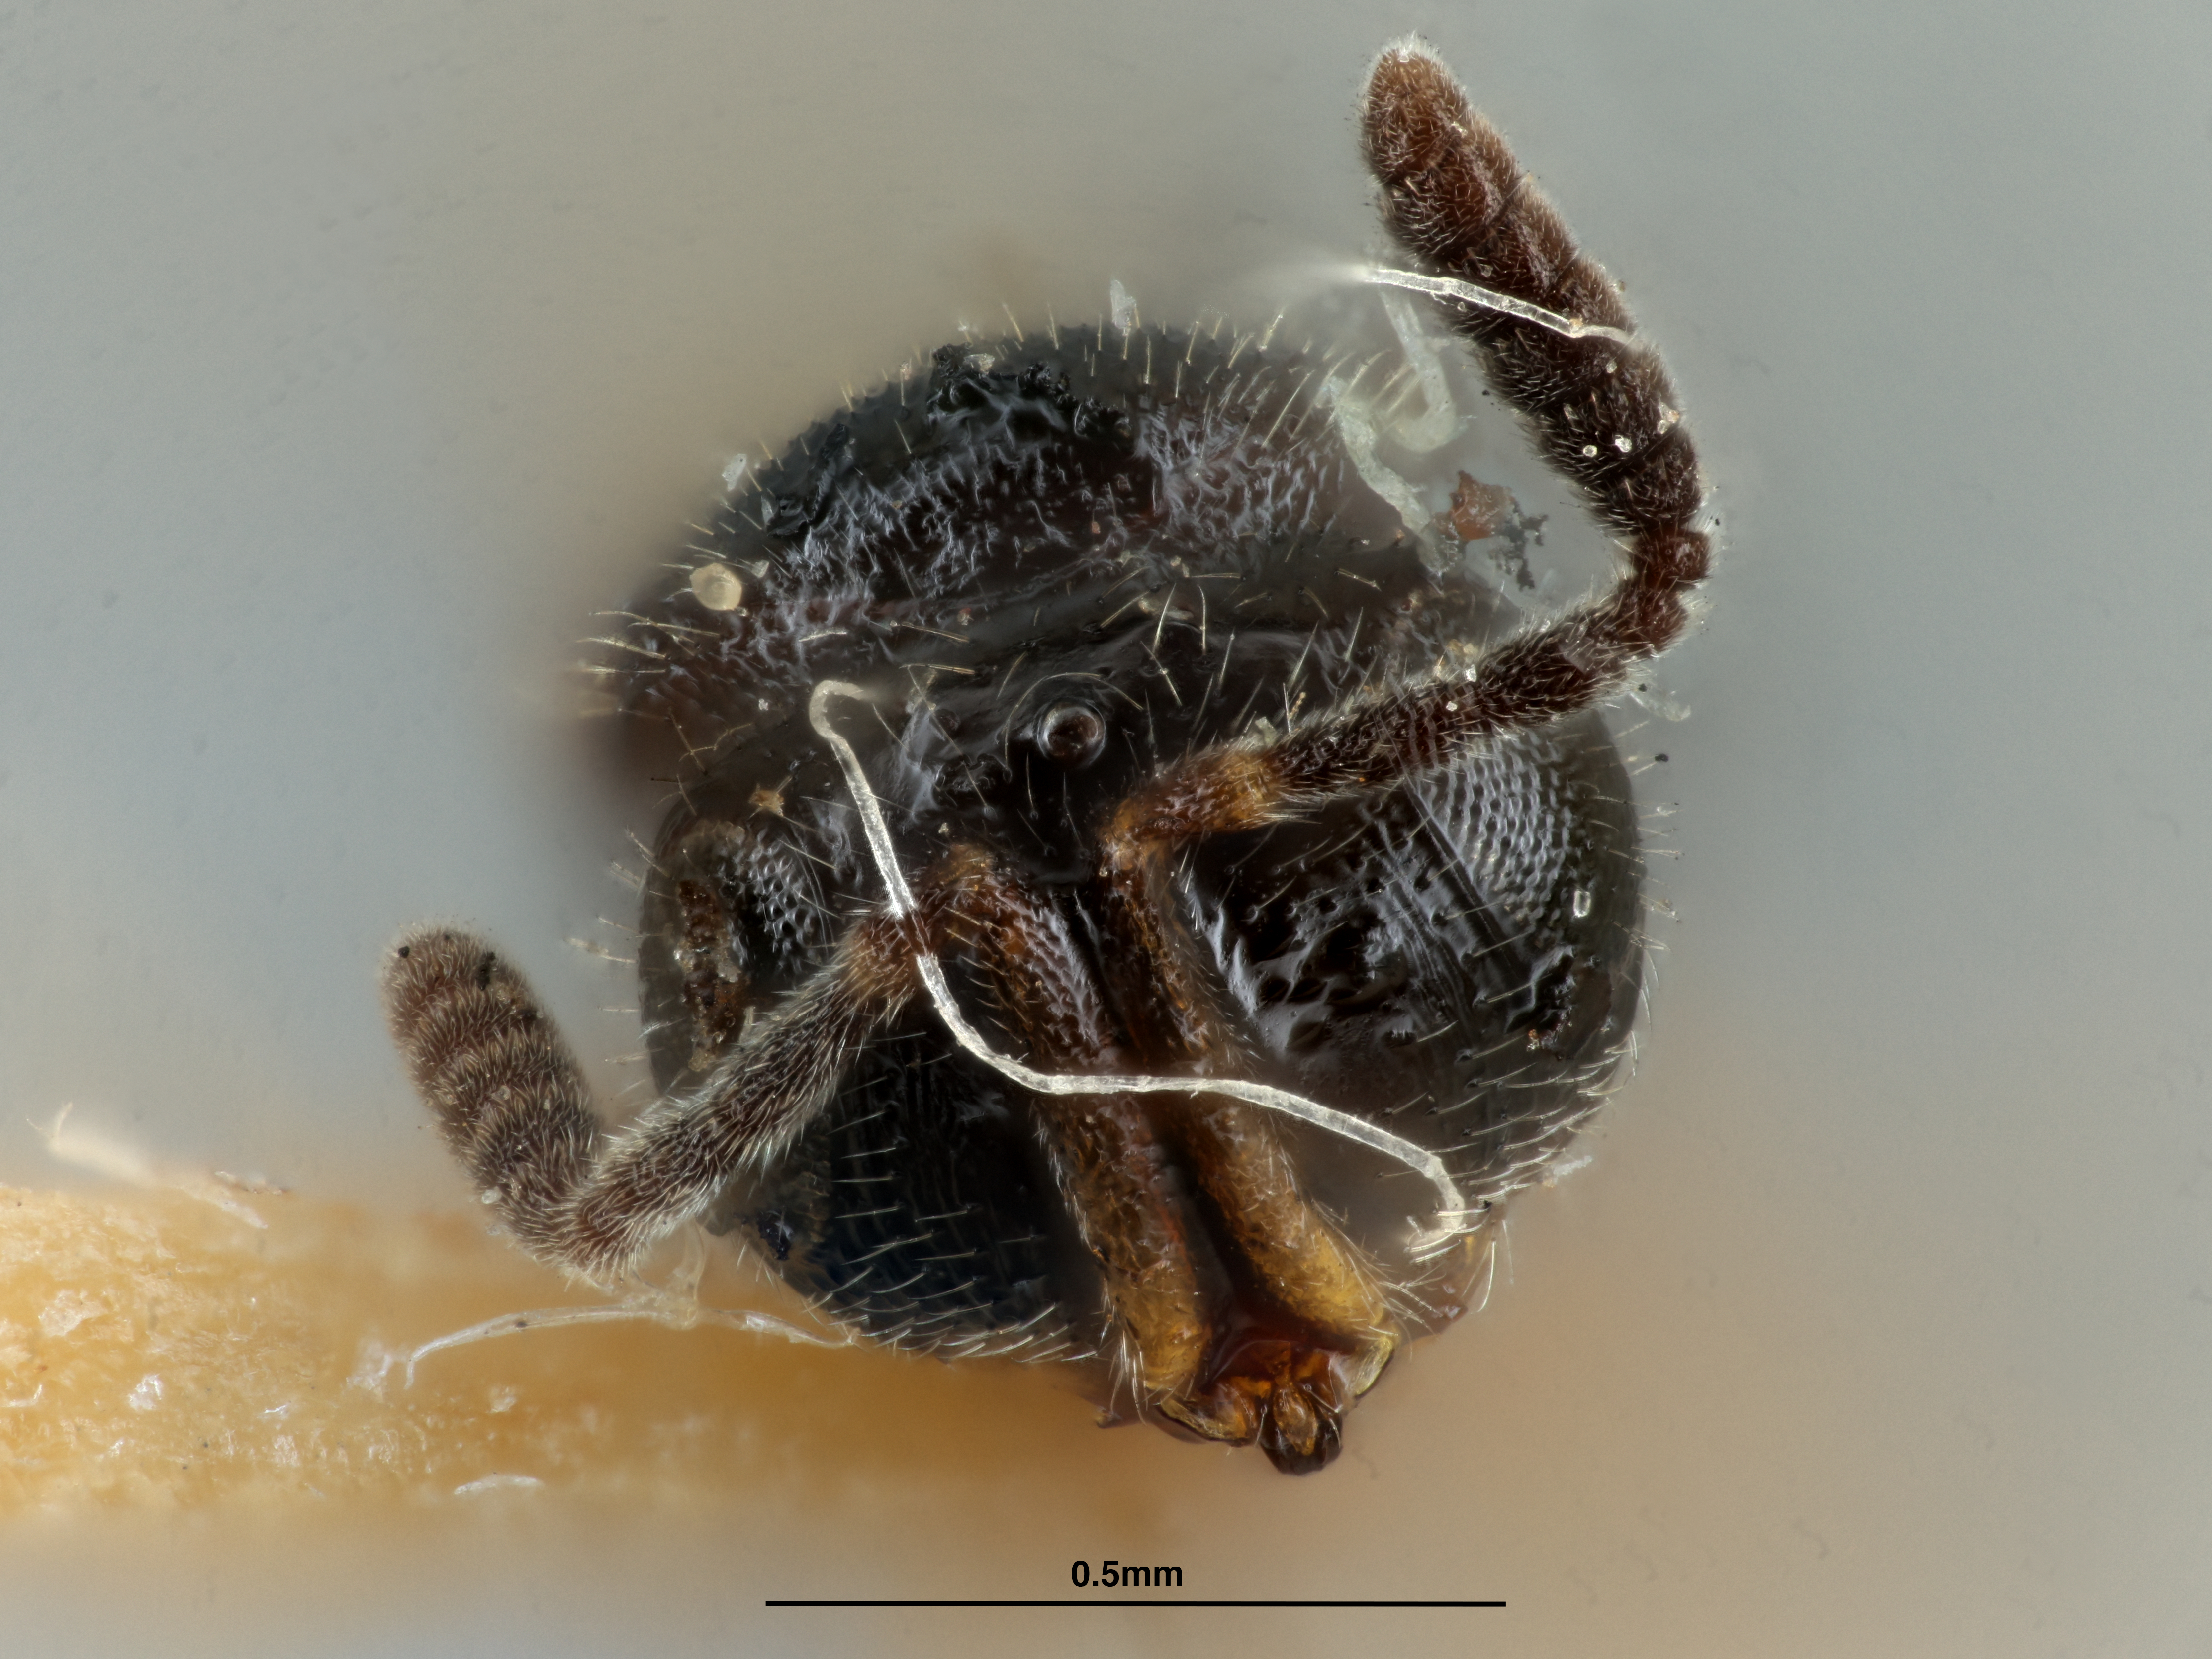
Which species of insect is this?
Prosacantha marylandica
